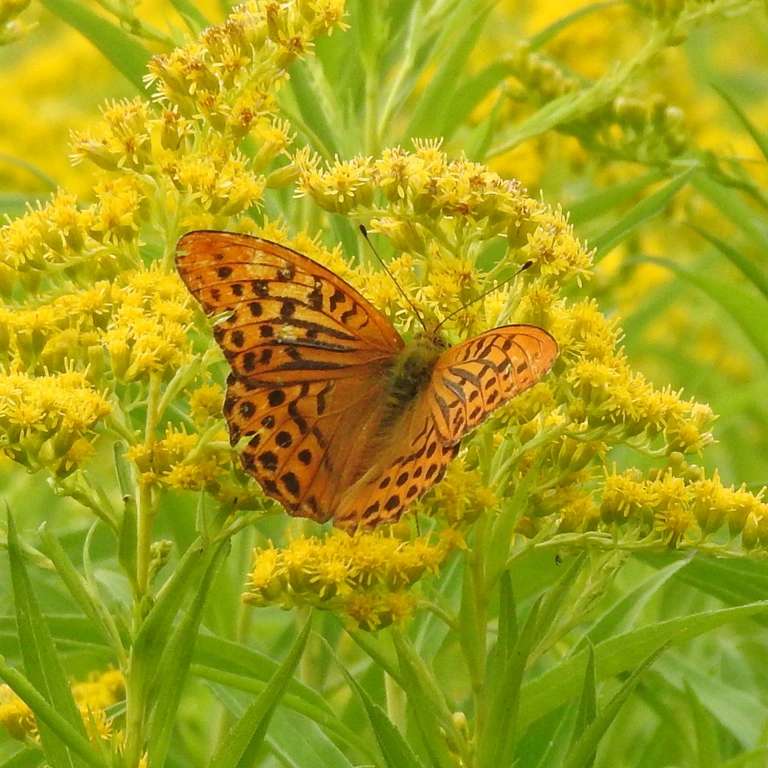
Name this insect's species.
Argynnis paphia
